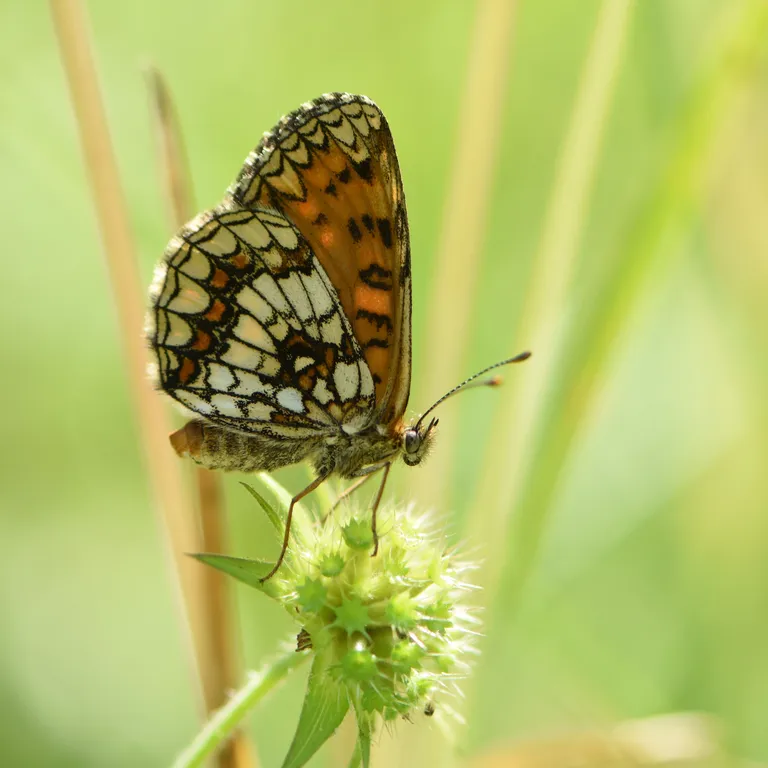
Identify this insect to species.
Melitaea athalia
